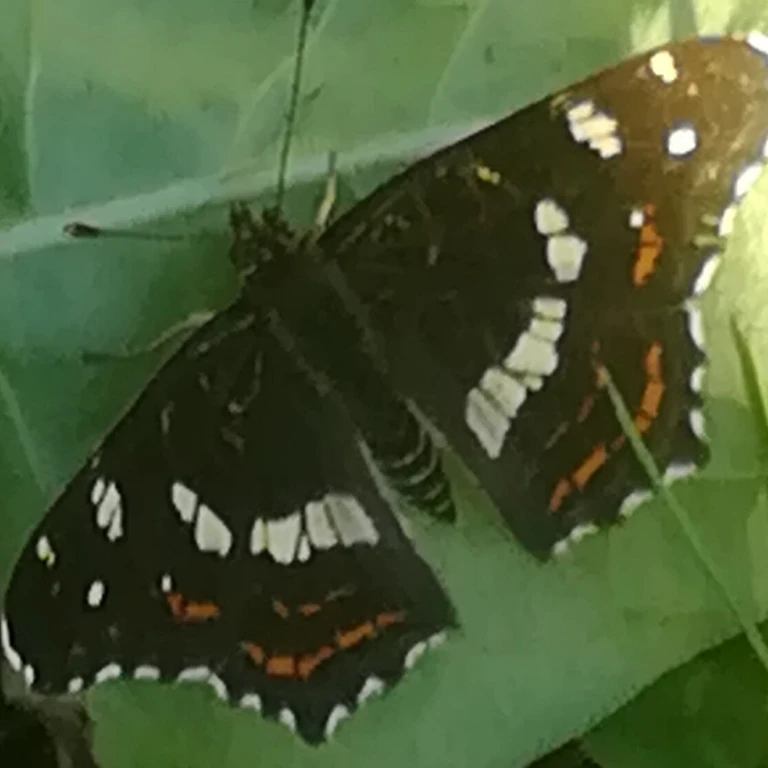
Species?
Araschnia levana
